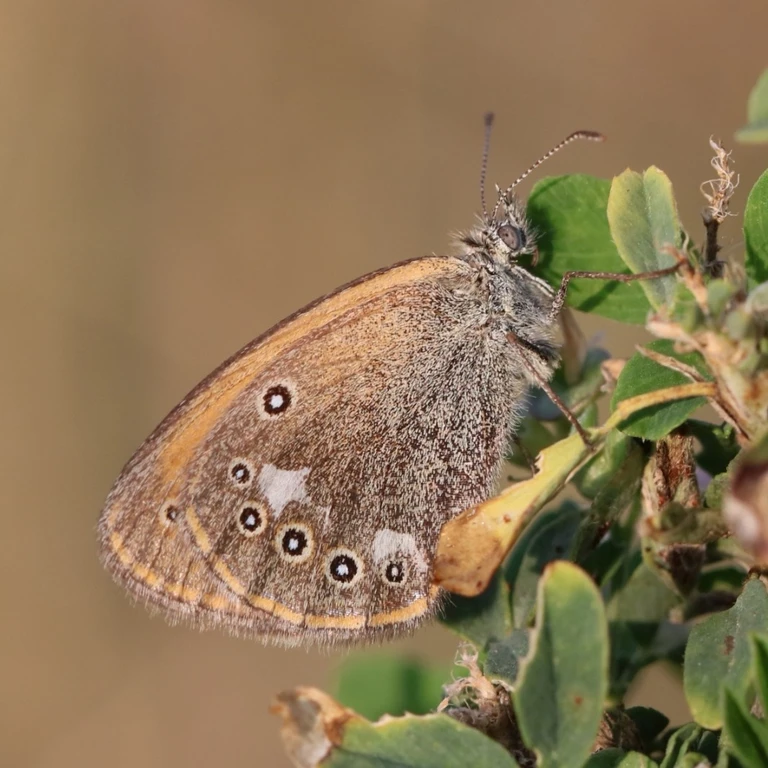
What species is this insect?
Coenonympha glycerion (also Coenonympha iphis)
